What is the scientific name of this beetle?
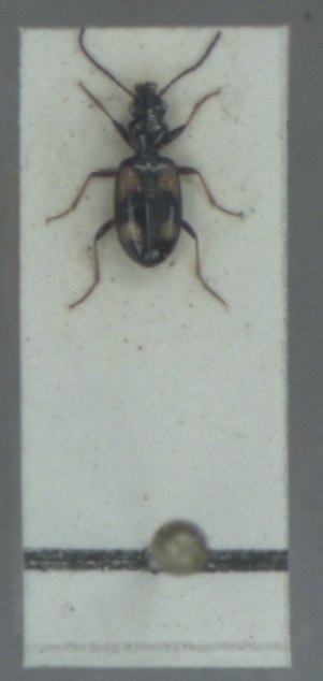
Bembidion illigeri
